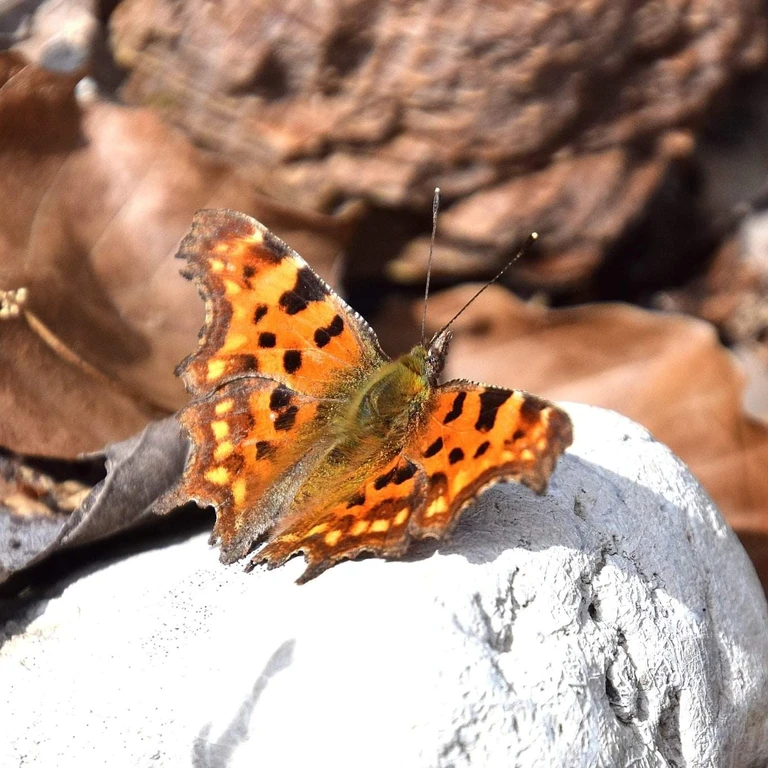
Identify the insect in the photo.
Polygonia c-album
